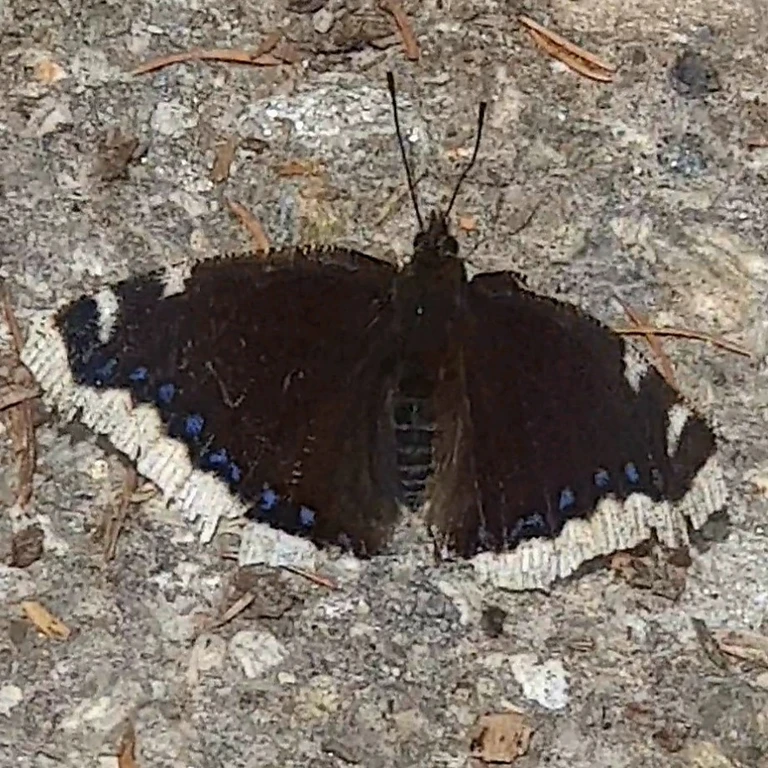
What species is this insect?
Nymphalis antiopa
